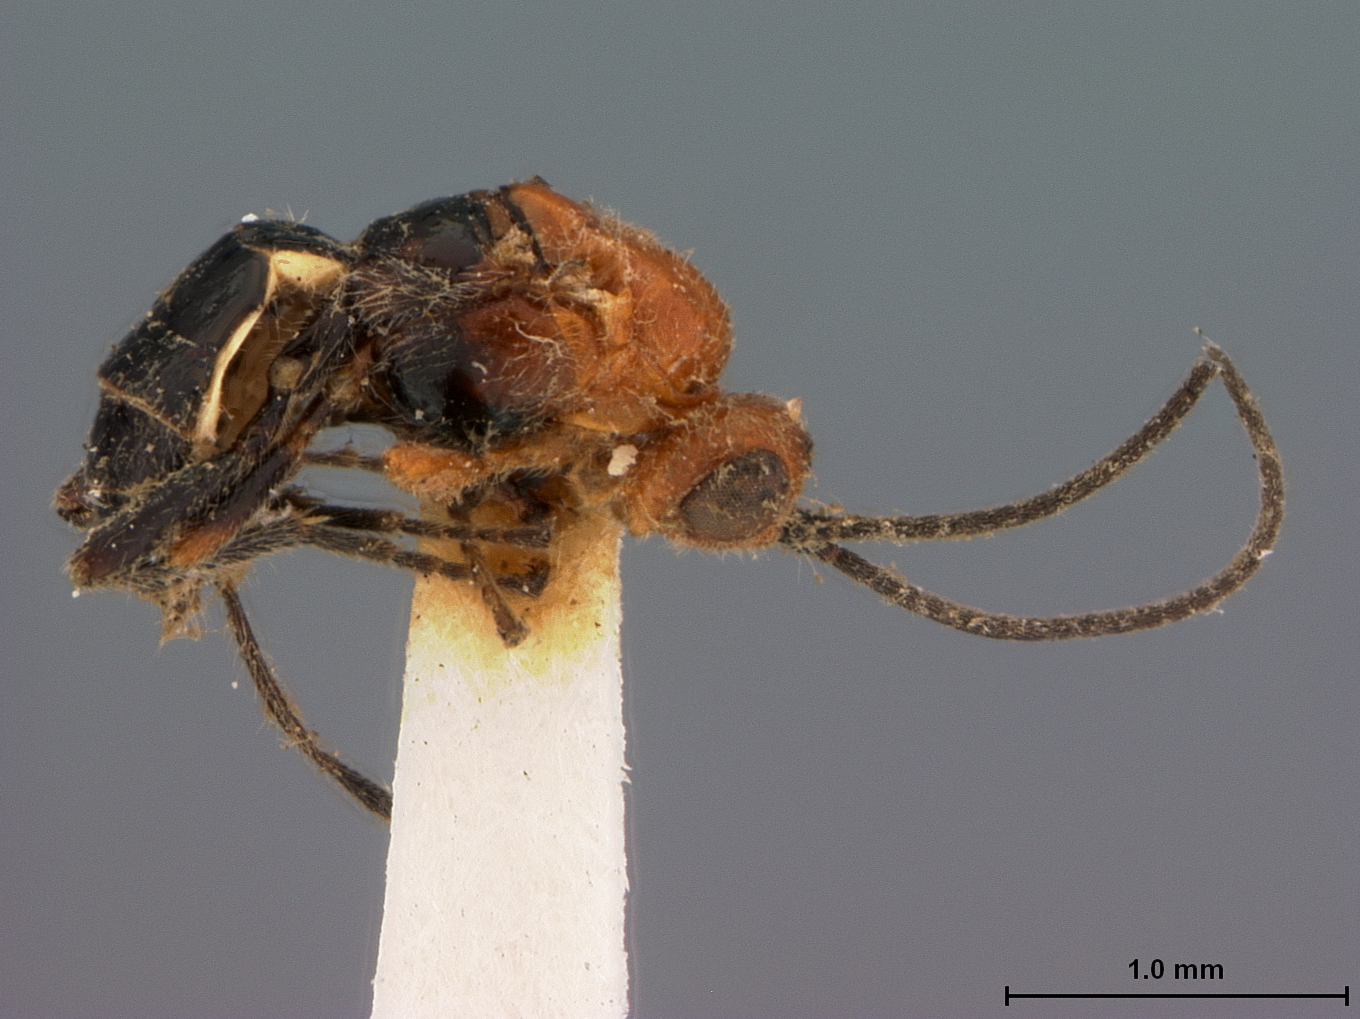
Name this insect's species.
Microbracon tricolor
